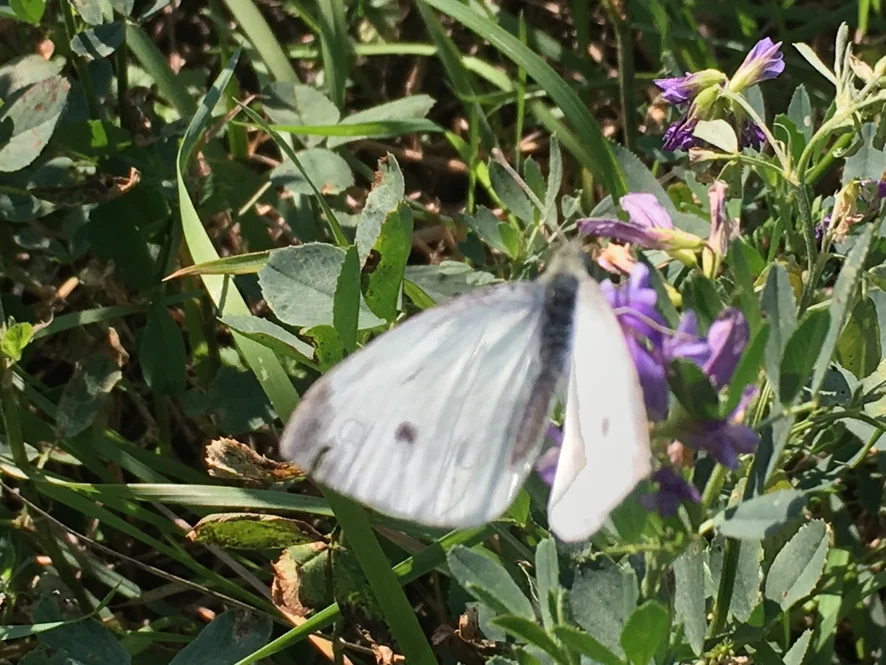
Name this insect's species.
Pieris rapae
